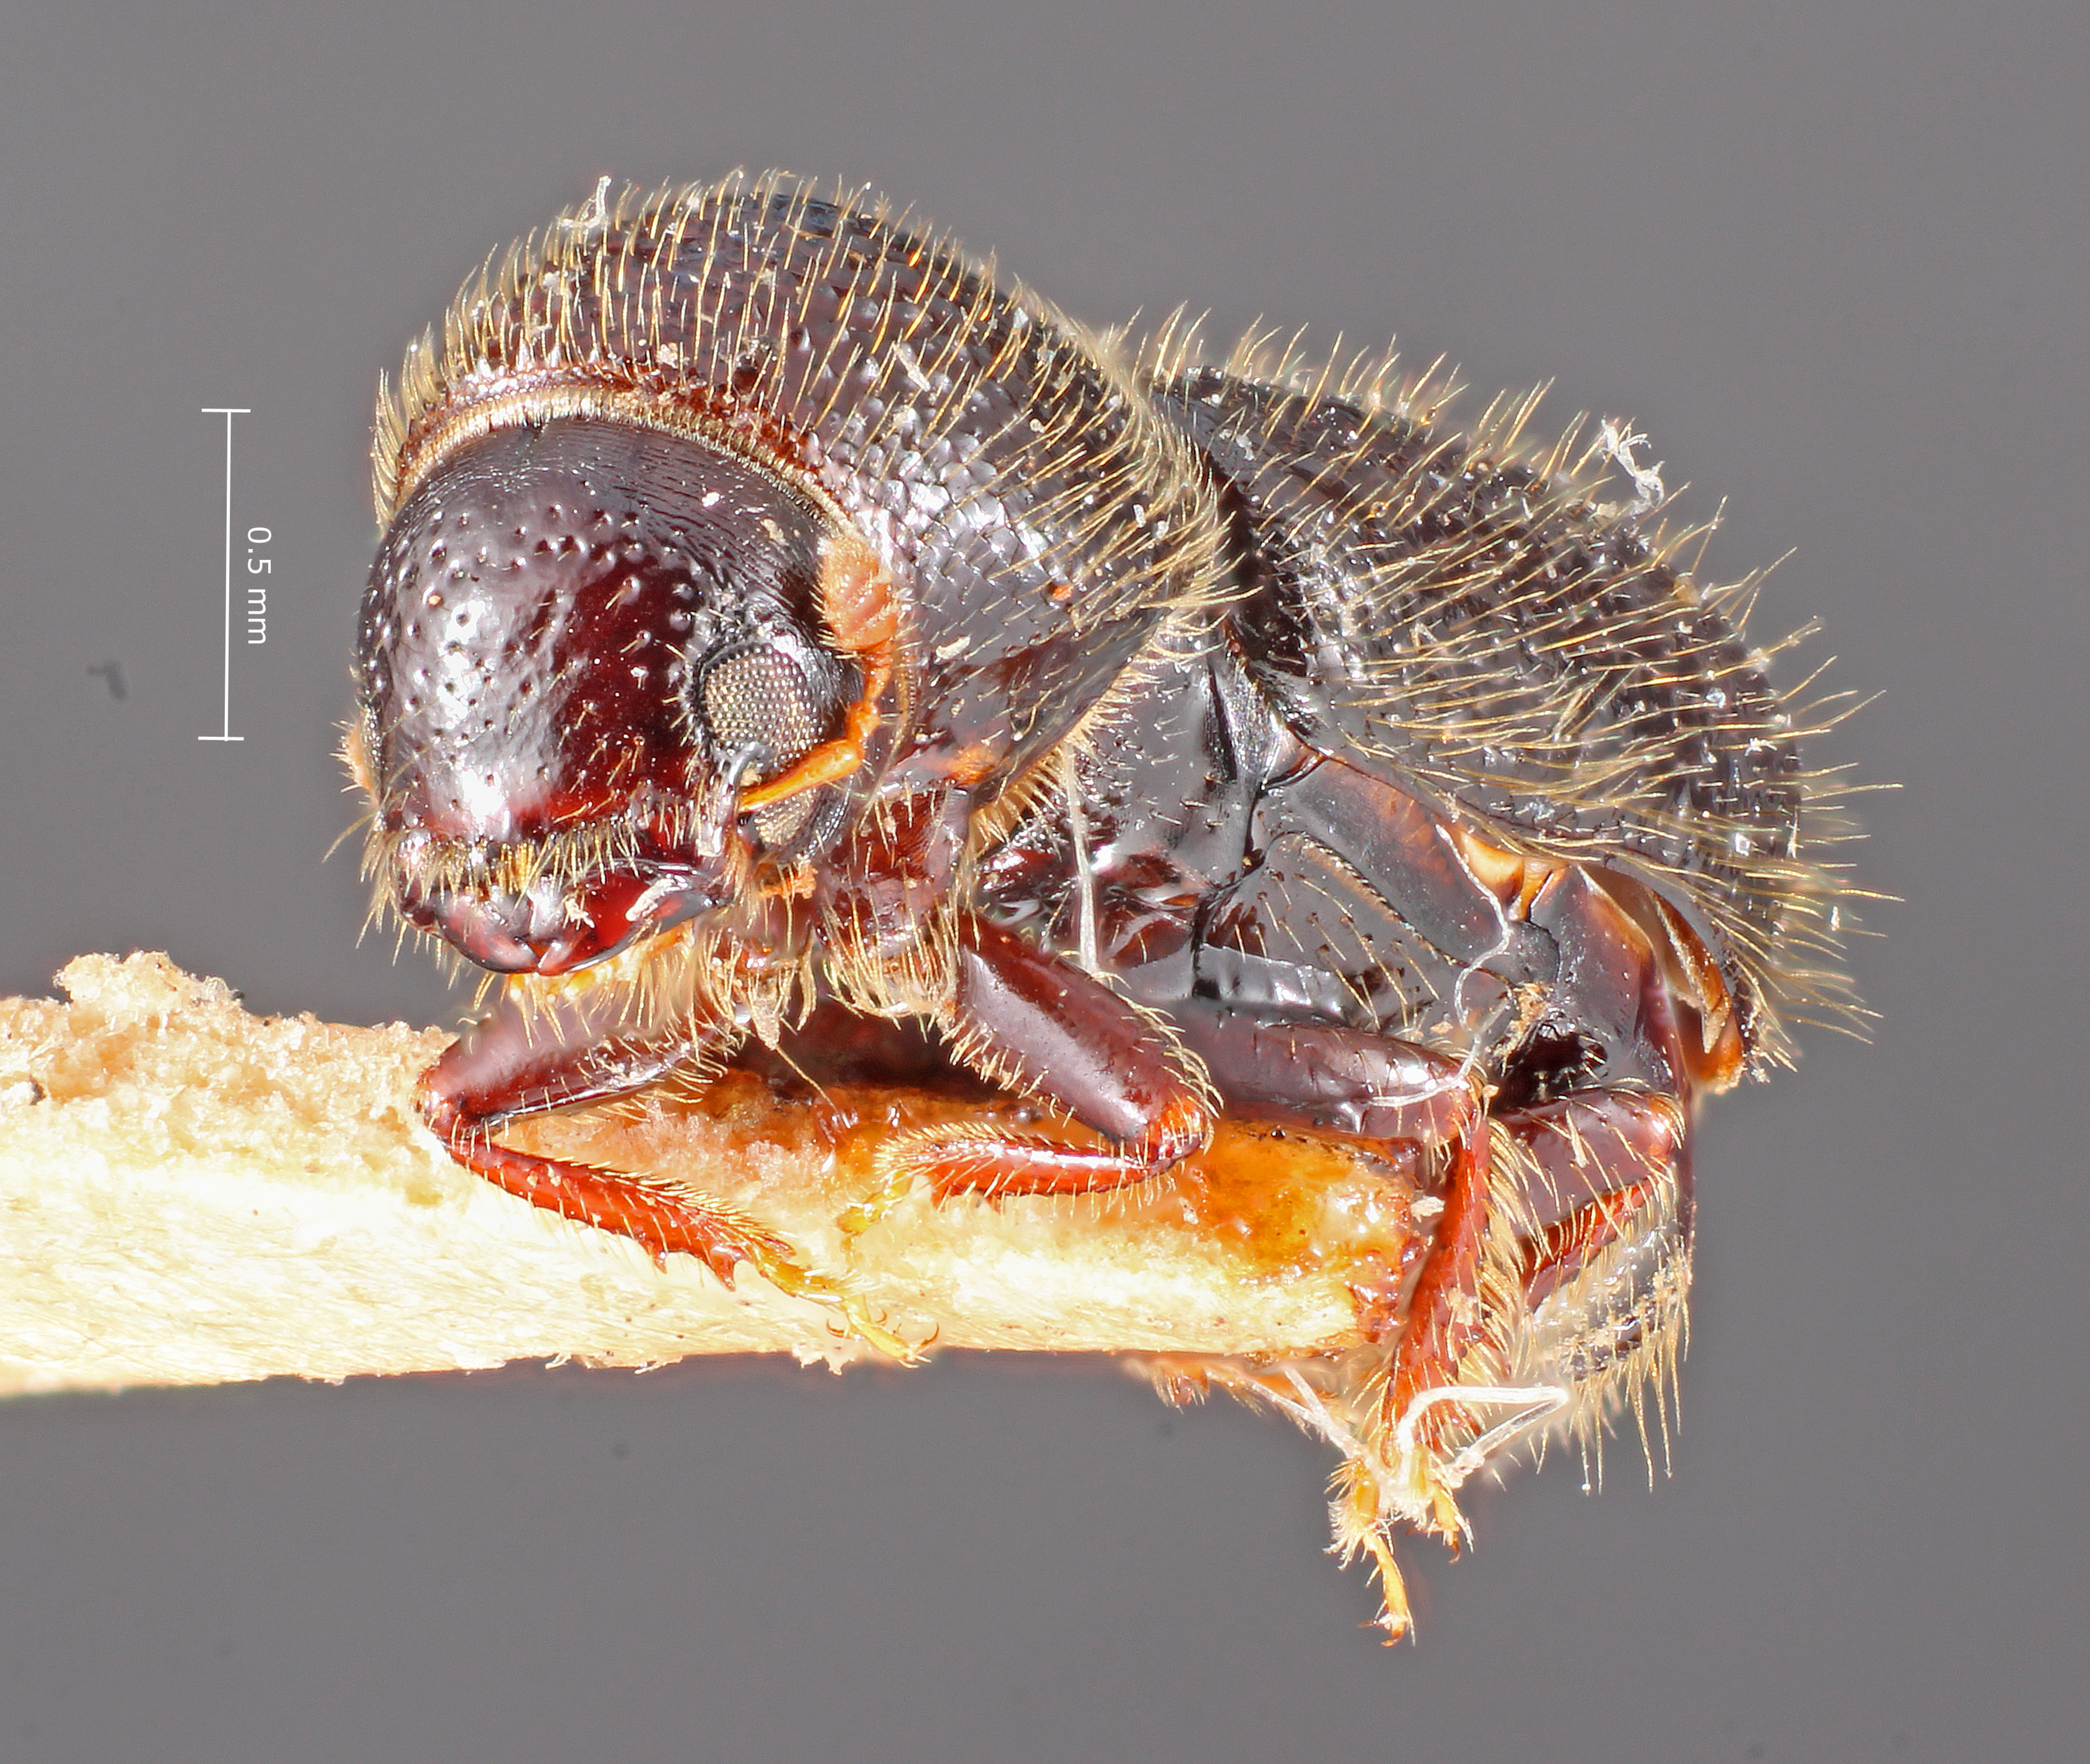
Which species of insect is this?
Conophthorus monophyllae
